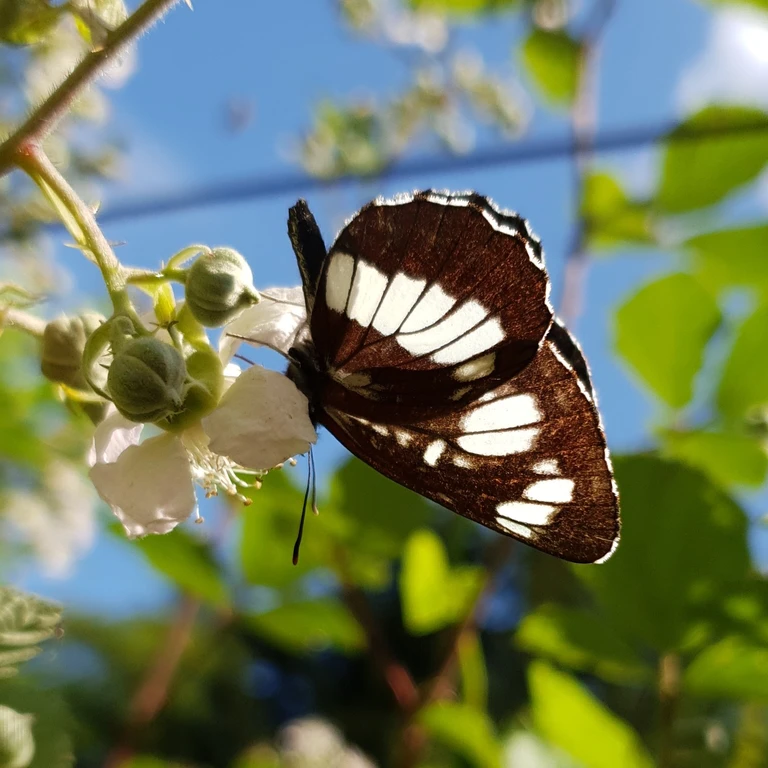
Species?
Neptis rivularis
